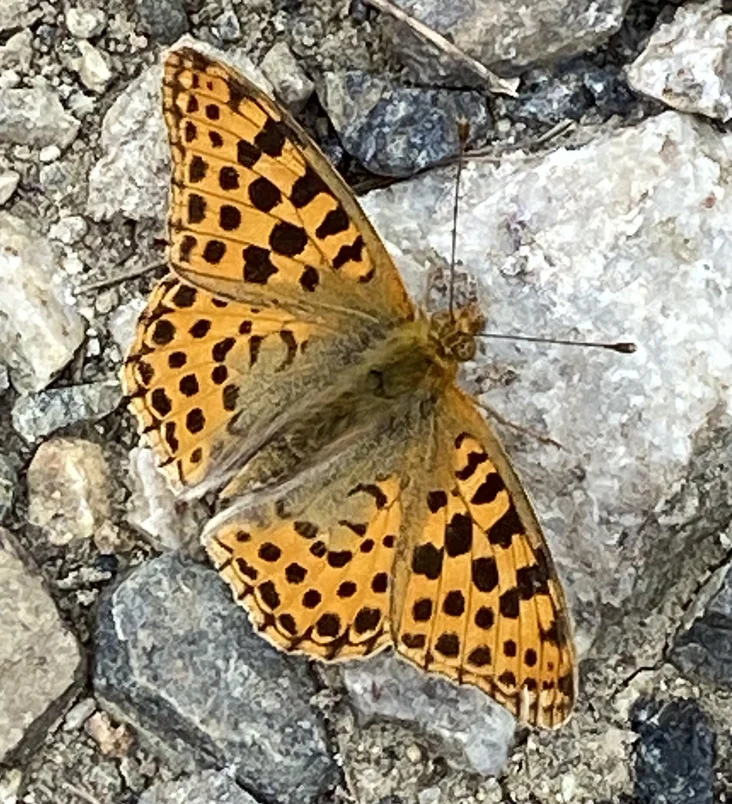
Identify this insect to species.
Issoria lathonia
